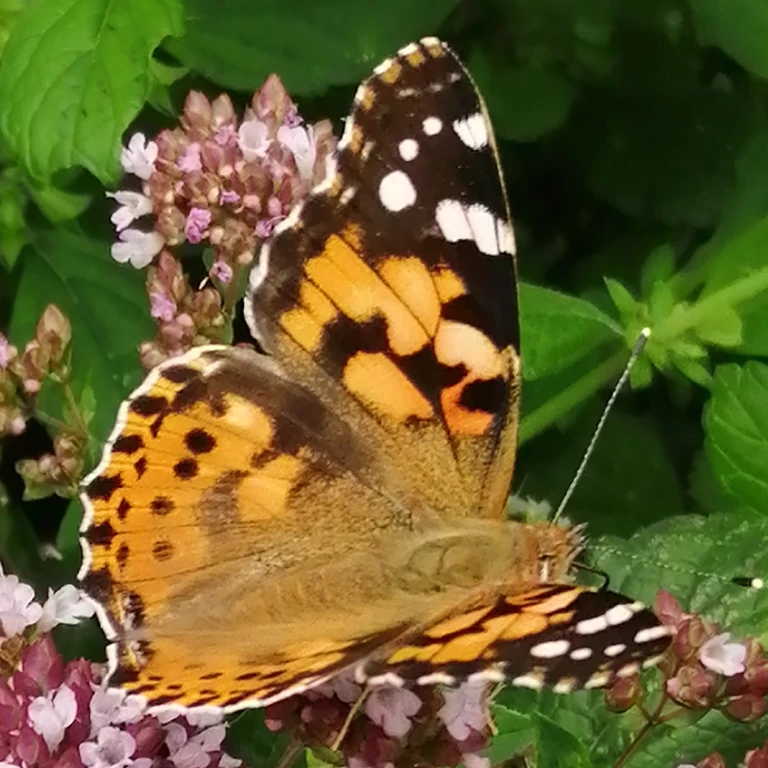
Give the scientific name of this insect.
Vanessa cardui
